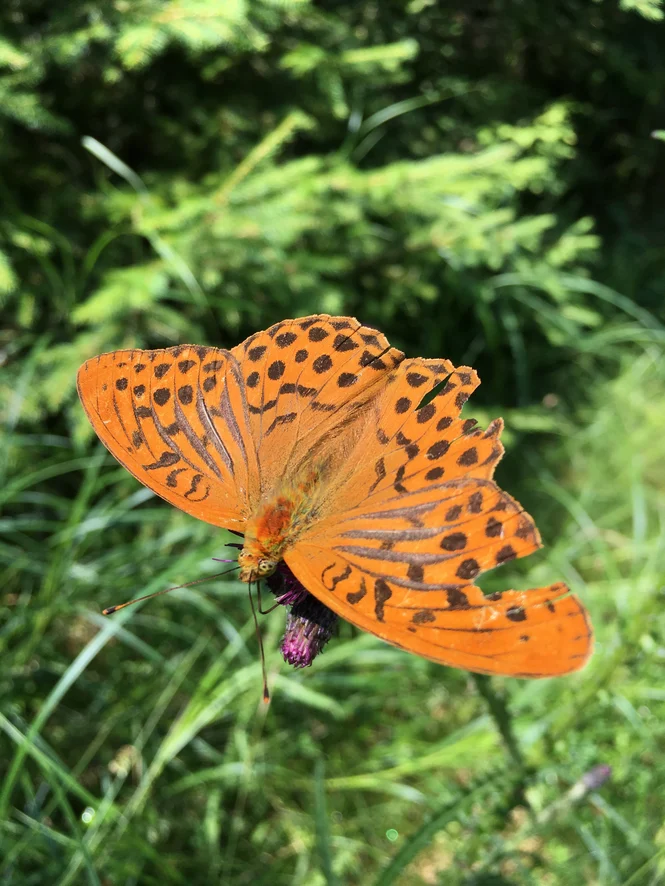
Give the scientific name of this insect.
Argynnis paphia
